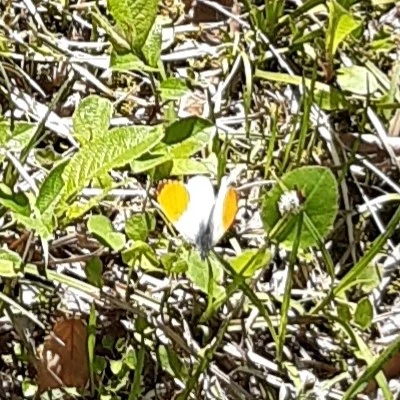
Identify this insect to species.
Anthocharis cardamines
